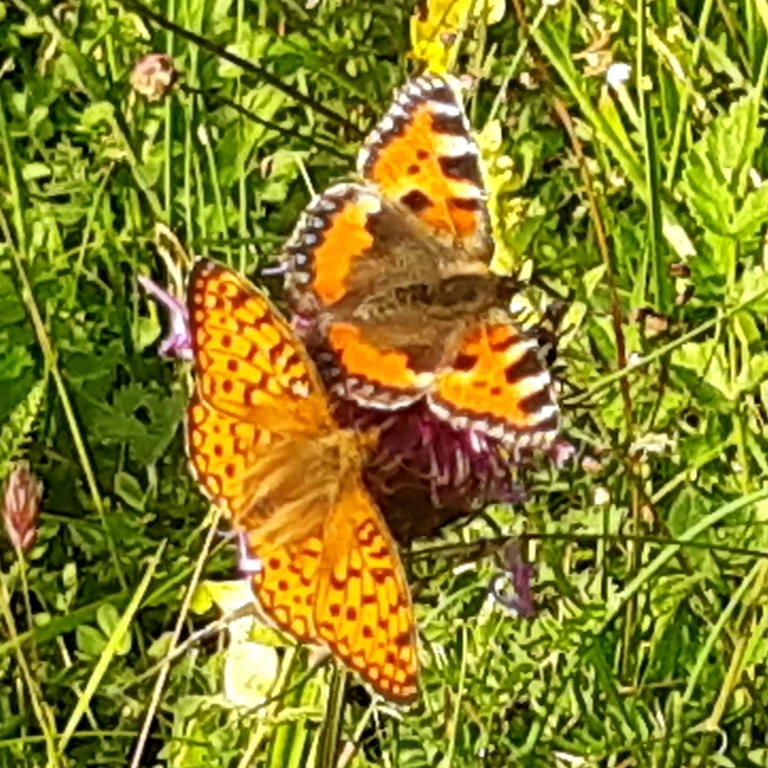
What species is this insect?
Aglais urticae
